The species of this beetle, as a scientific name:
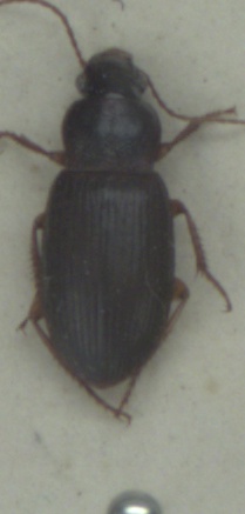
Ophonus puncticeps
